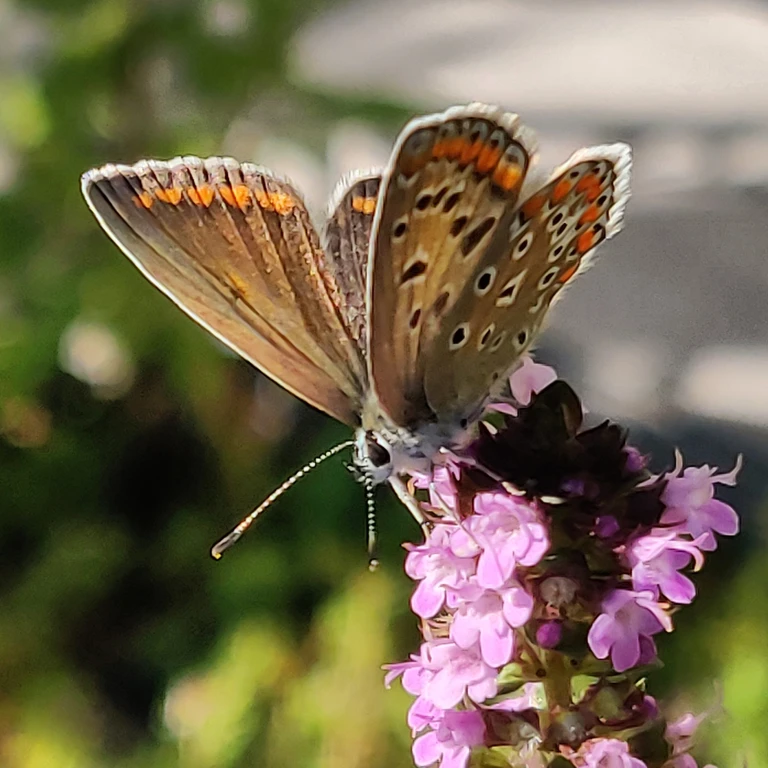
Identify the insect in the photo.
Polyommatus icarus
